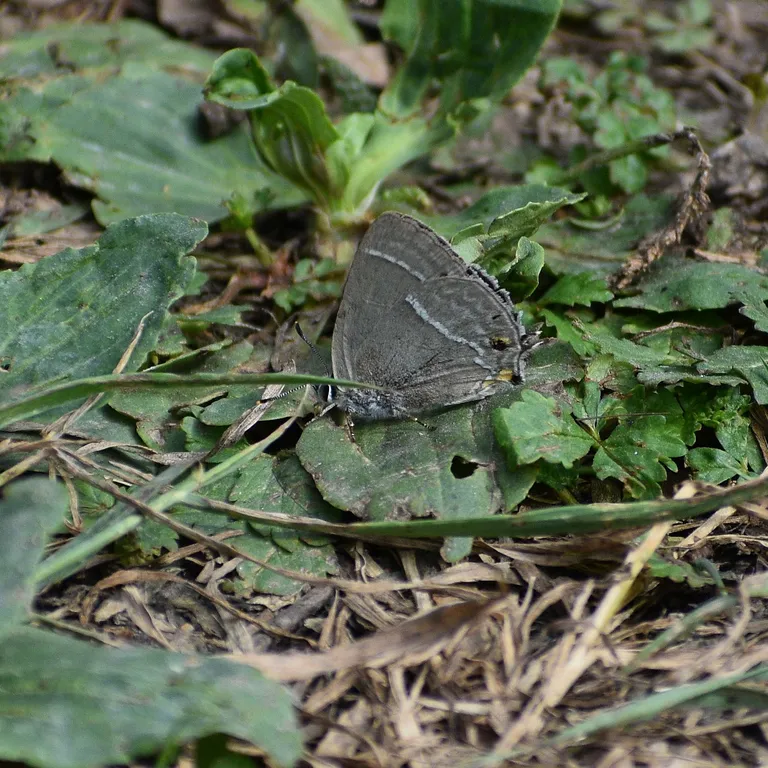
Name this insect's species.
Favonius quercus (also Quercusia quercus)
